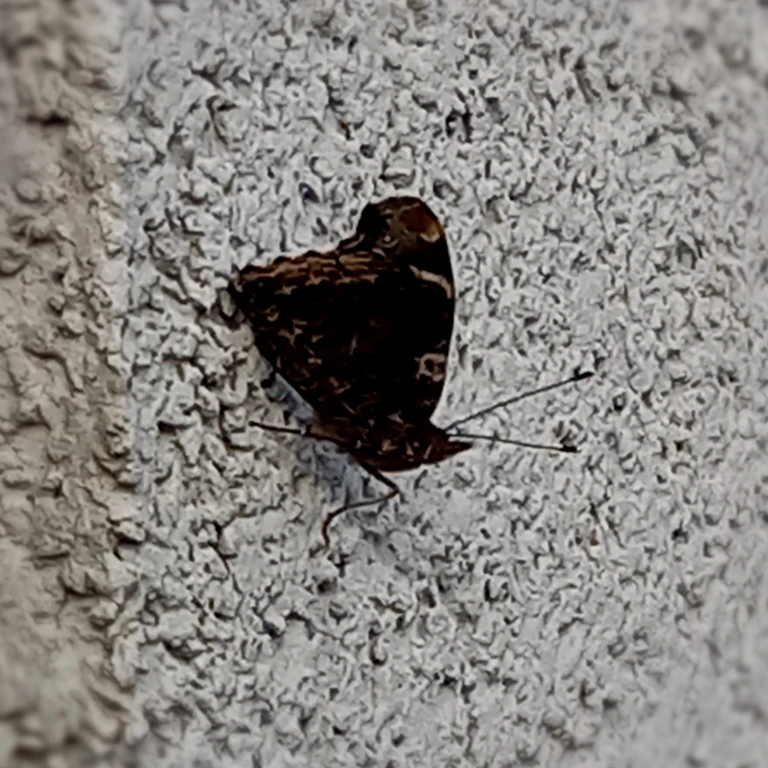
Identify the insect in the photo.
Vanessa atalanta
